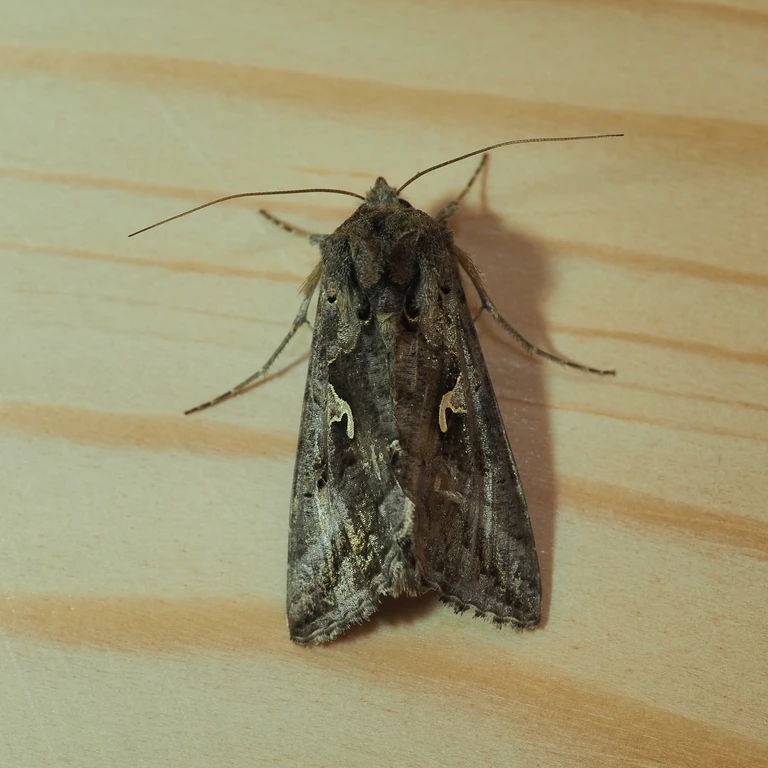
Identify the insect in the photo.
Autographa gamma
